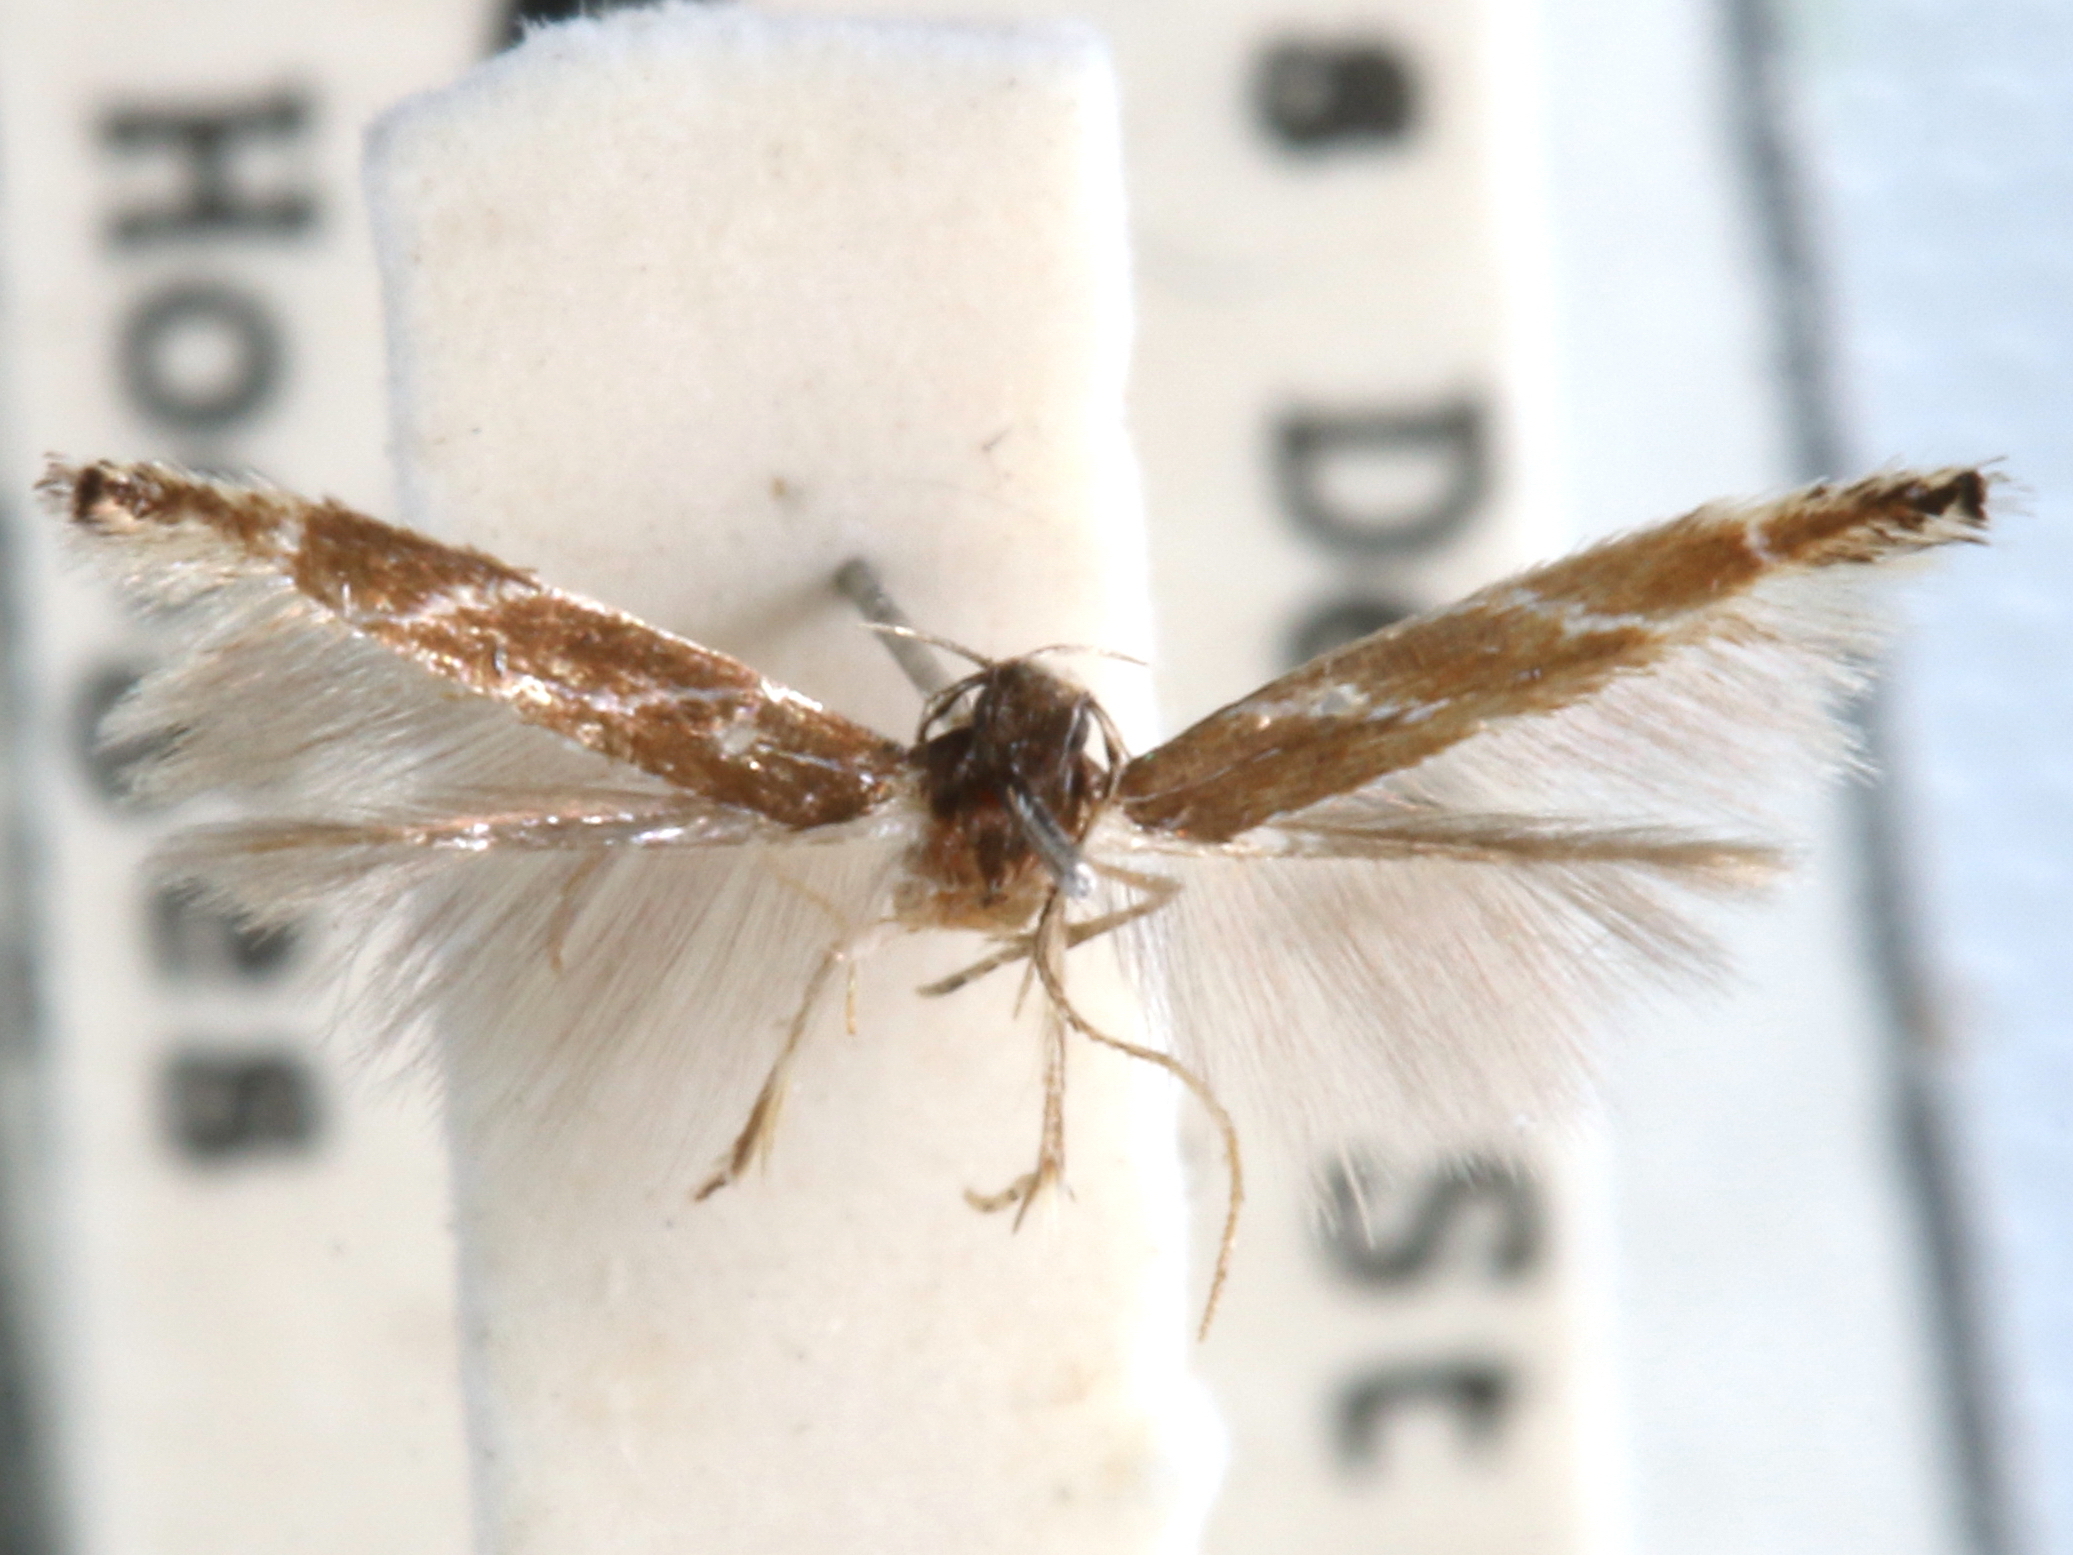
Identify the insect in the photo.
Tanygona lignicolorella
